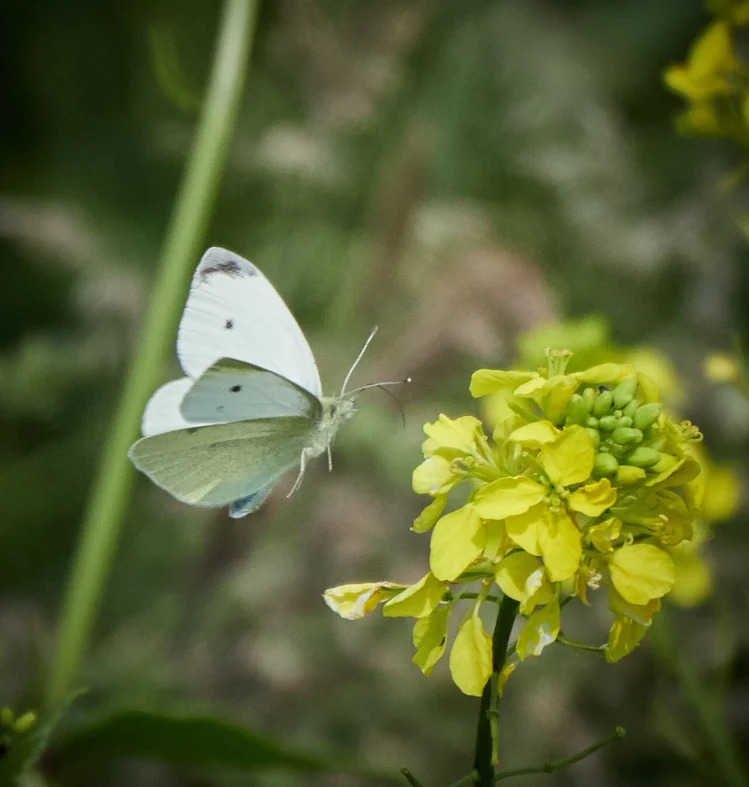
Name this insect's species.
Pieris rapae
